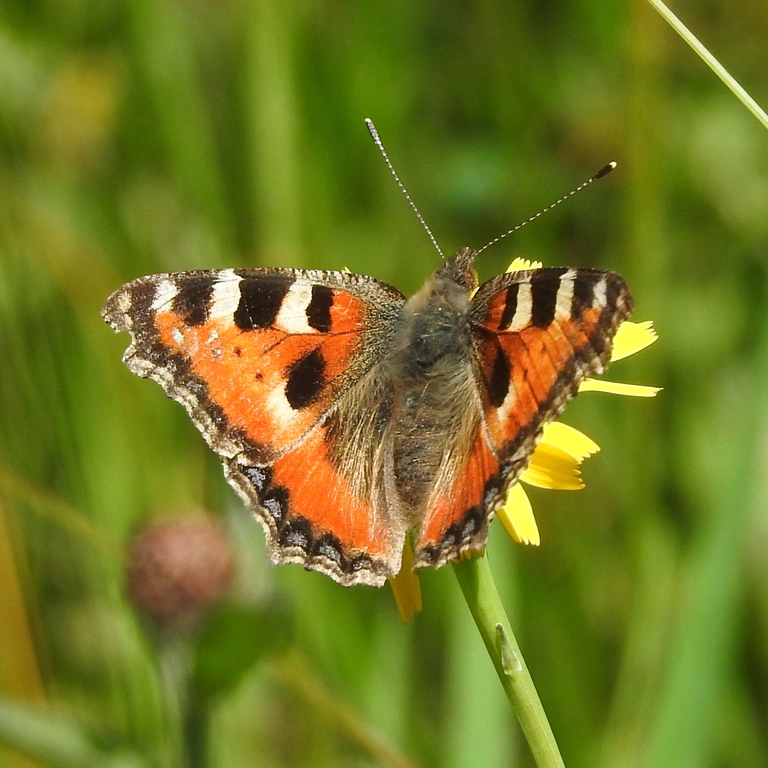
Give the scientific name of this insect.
Aglais urticae
